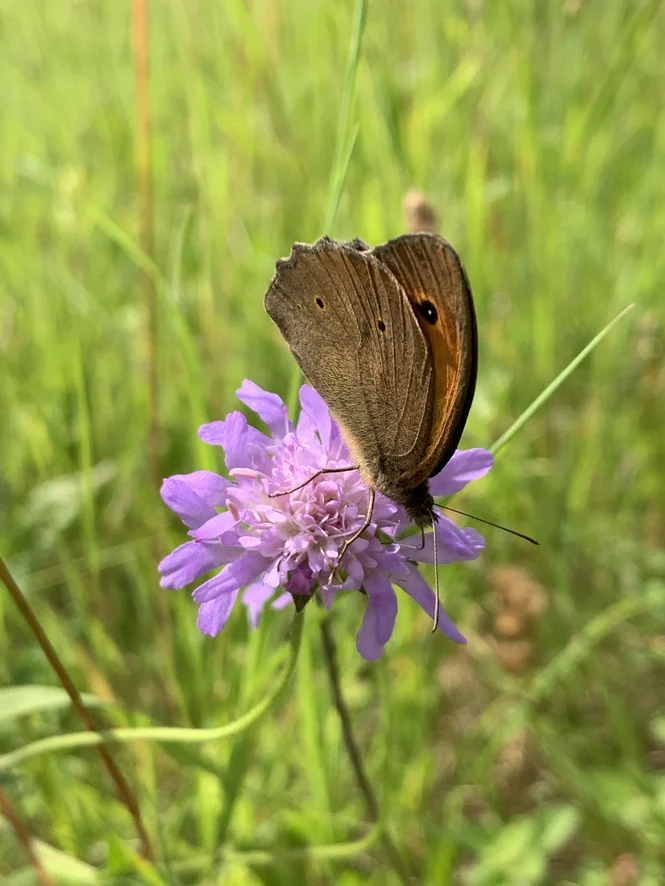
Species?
Maniola jurtina
